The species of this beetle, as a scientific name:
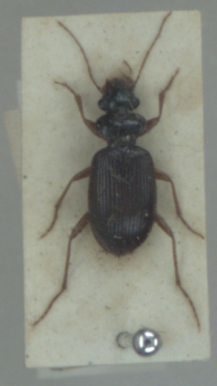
Leistus fulvibarbis
